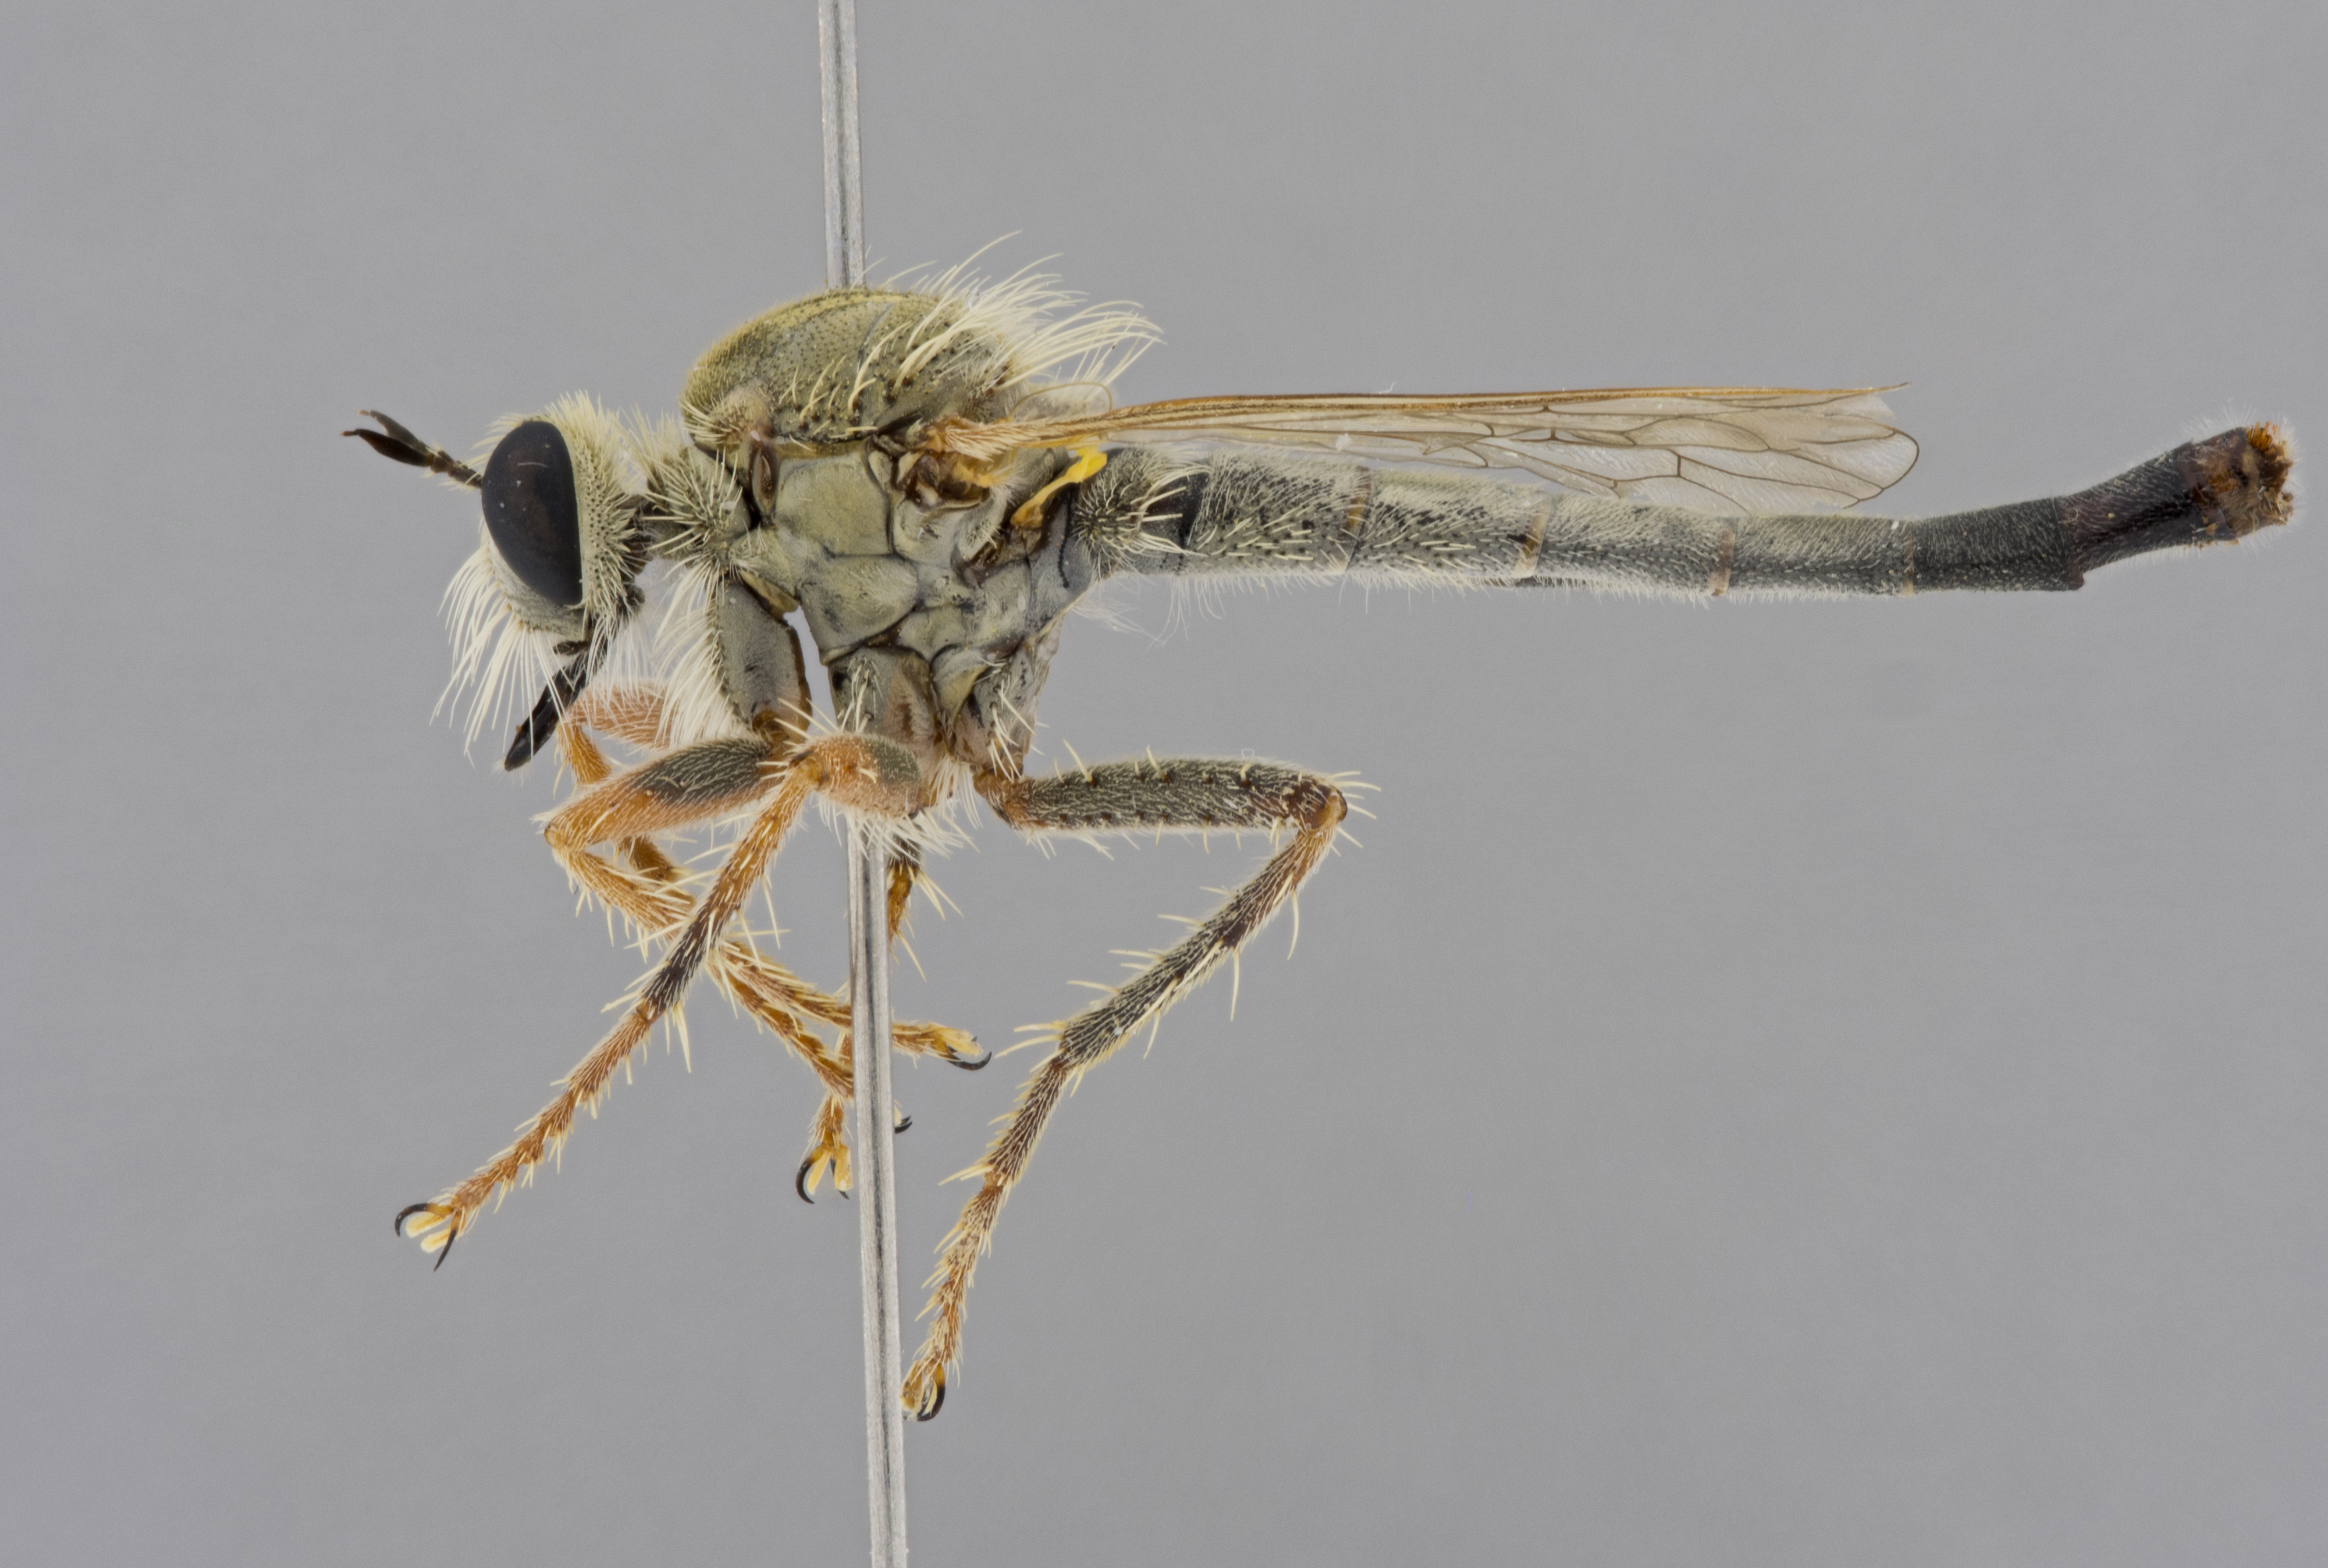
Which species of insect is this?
Scleropogon duncani
